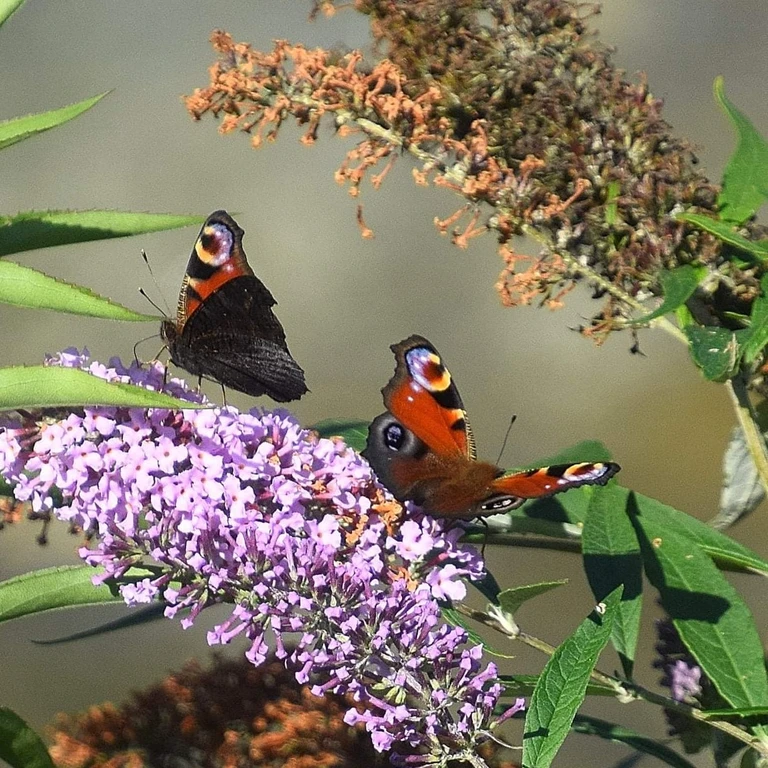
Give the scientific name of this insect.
Aglais io
